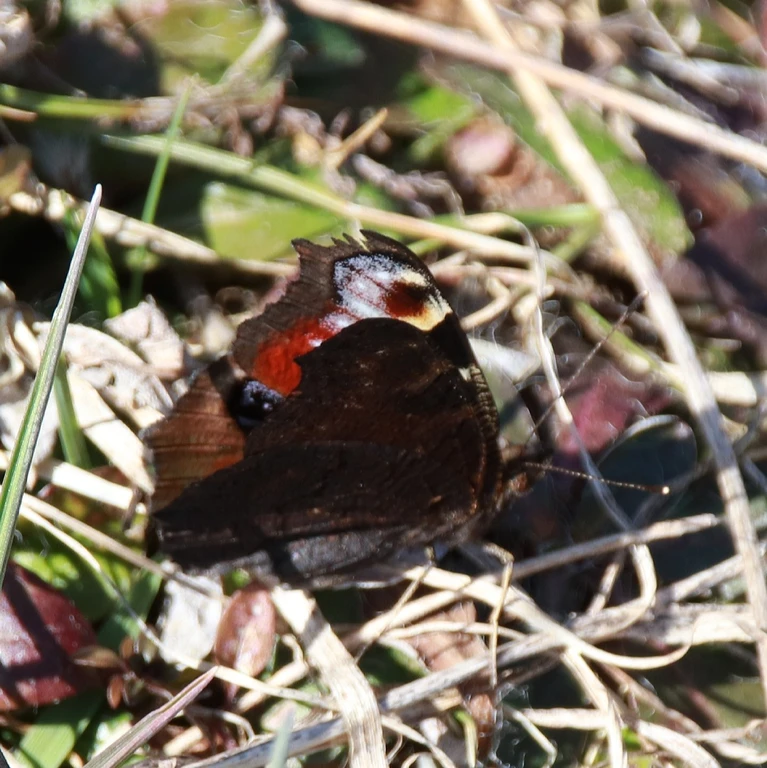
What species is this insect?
Aglais io
